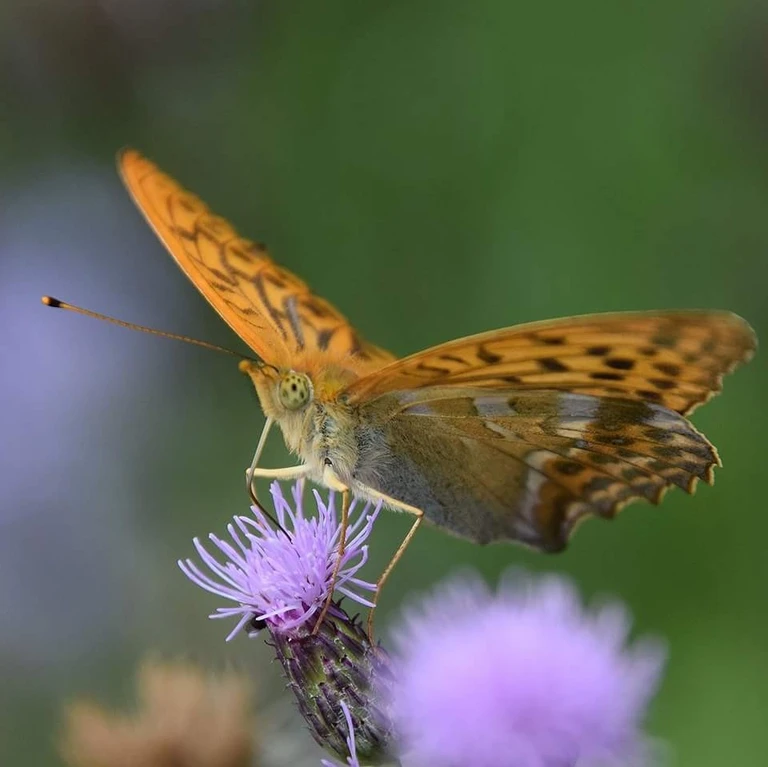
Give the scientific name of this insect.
Argynnis paphia
